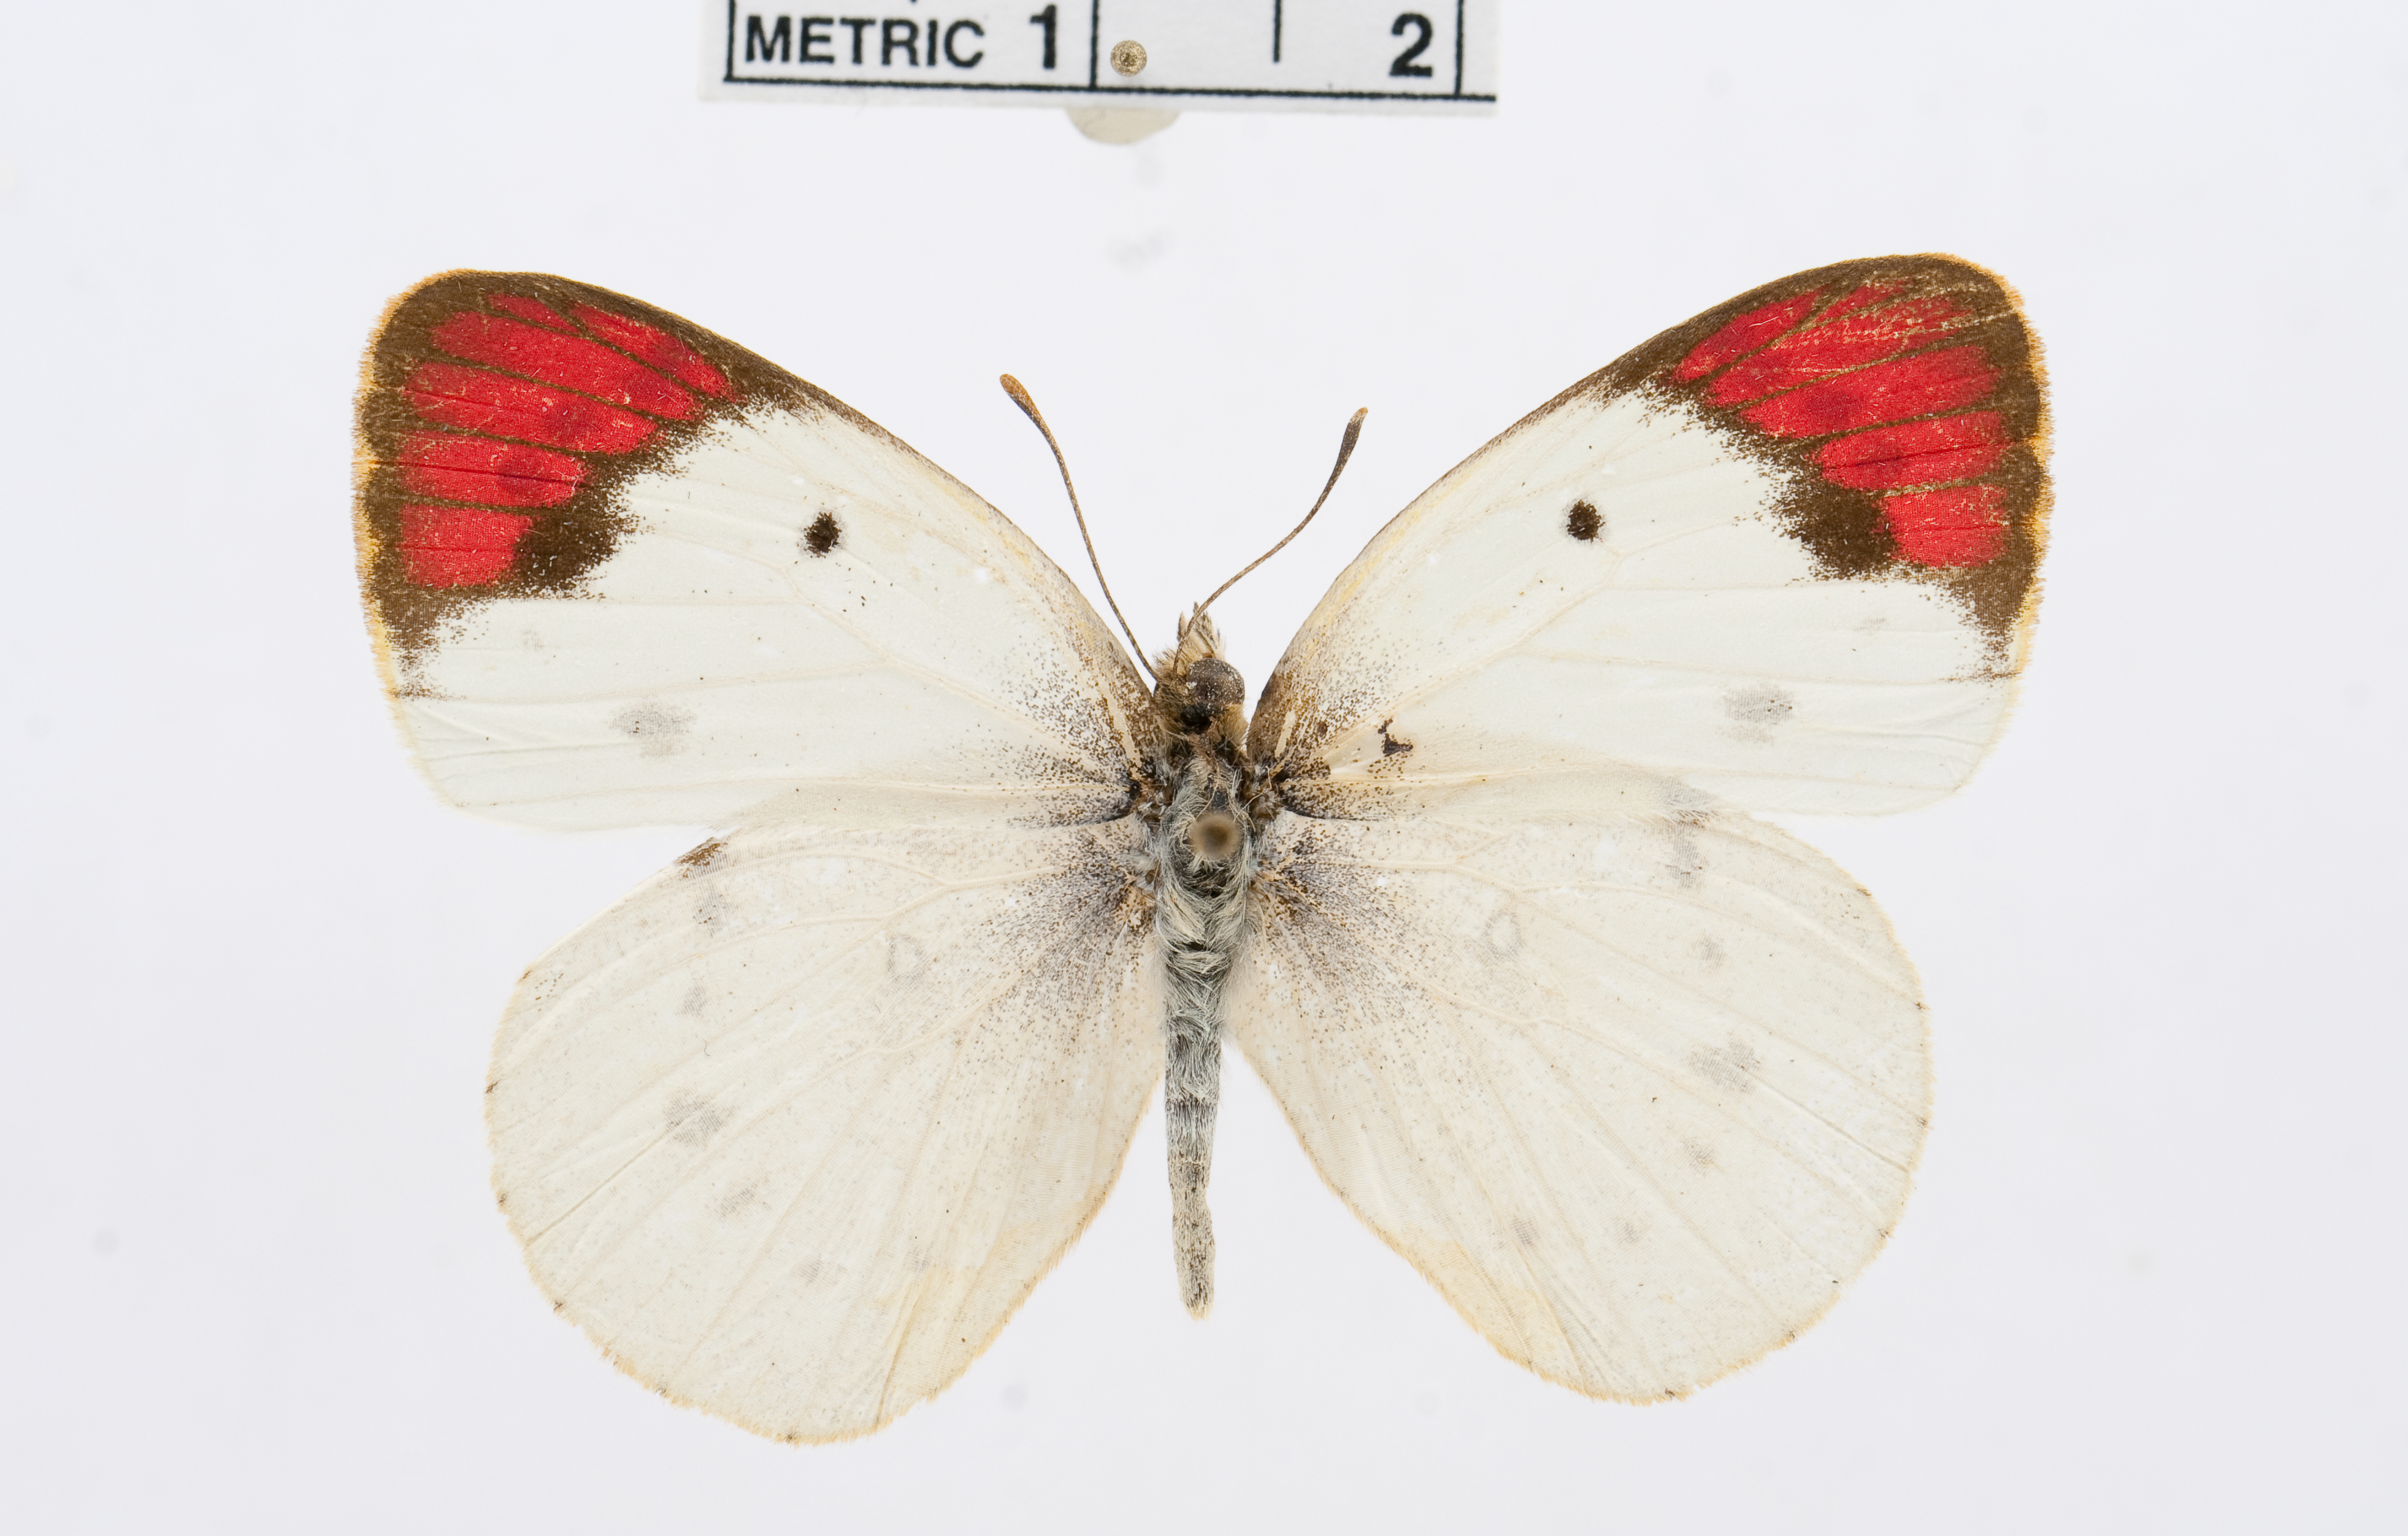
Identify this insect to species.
Colotis guenei
